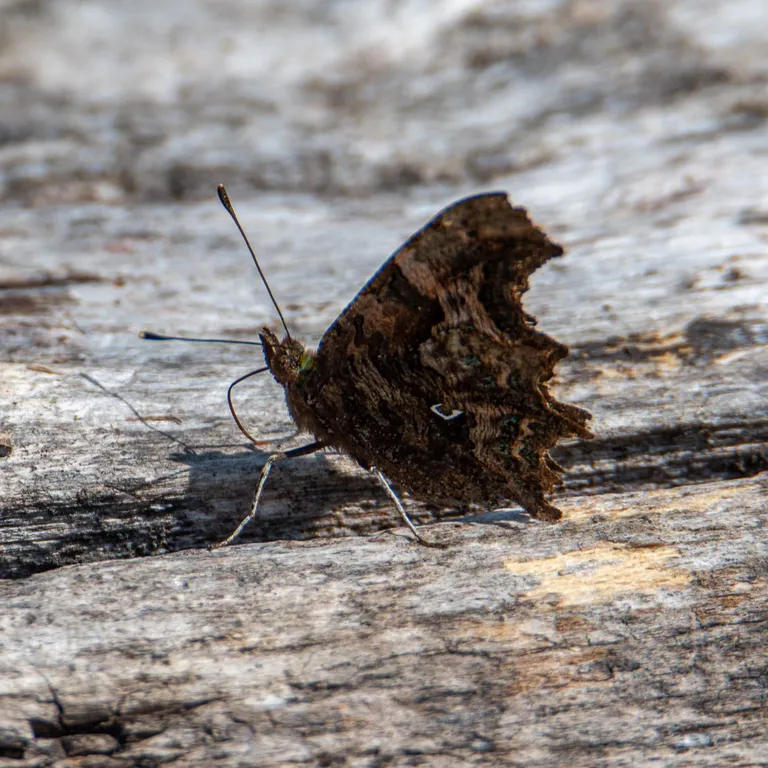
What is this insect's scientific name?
Polygonia c-album
